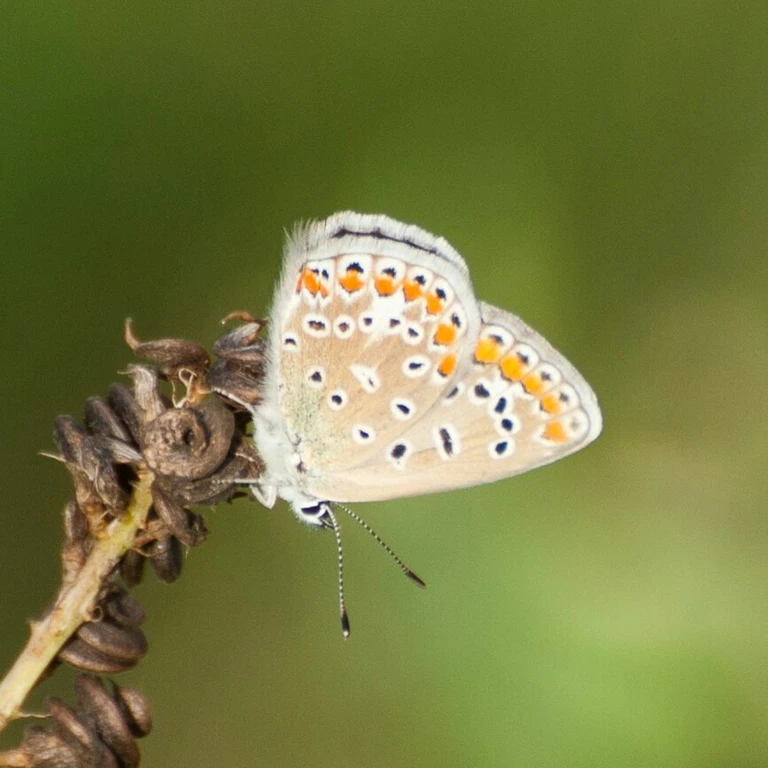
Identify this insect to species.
Polyommatus icarus
